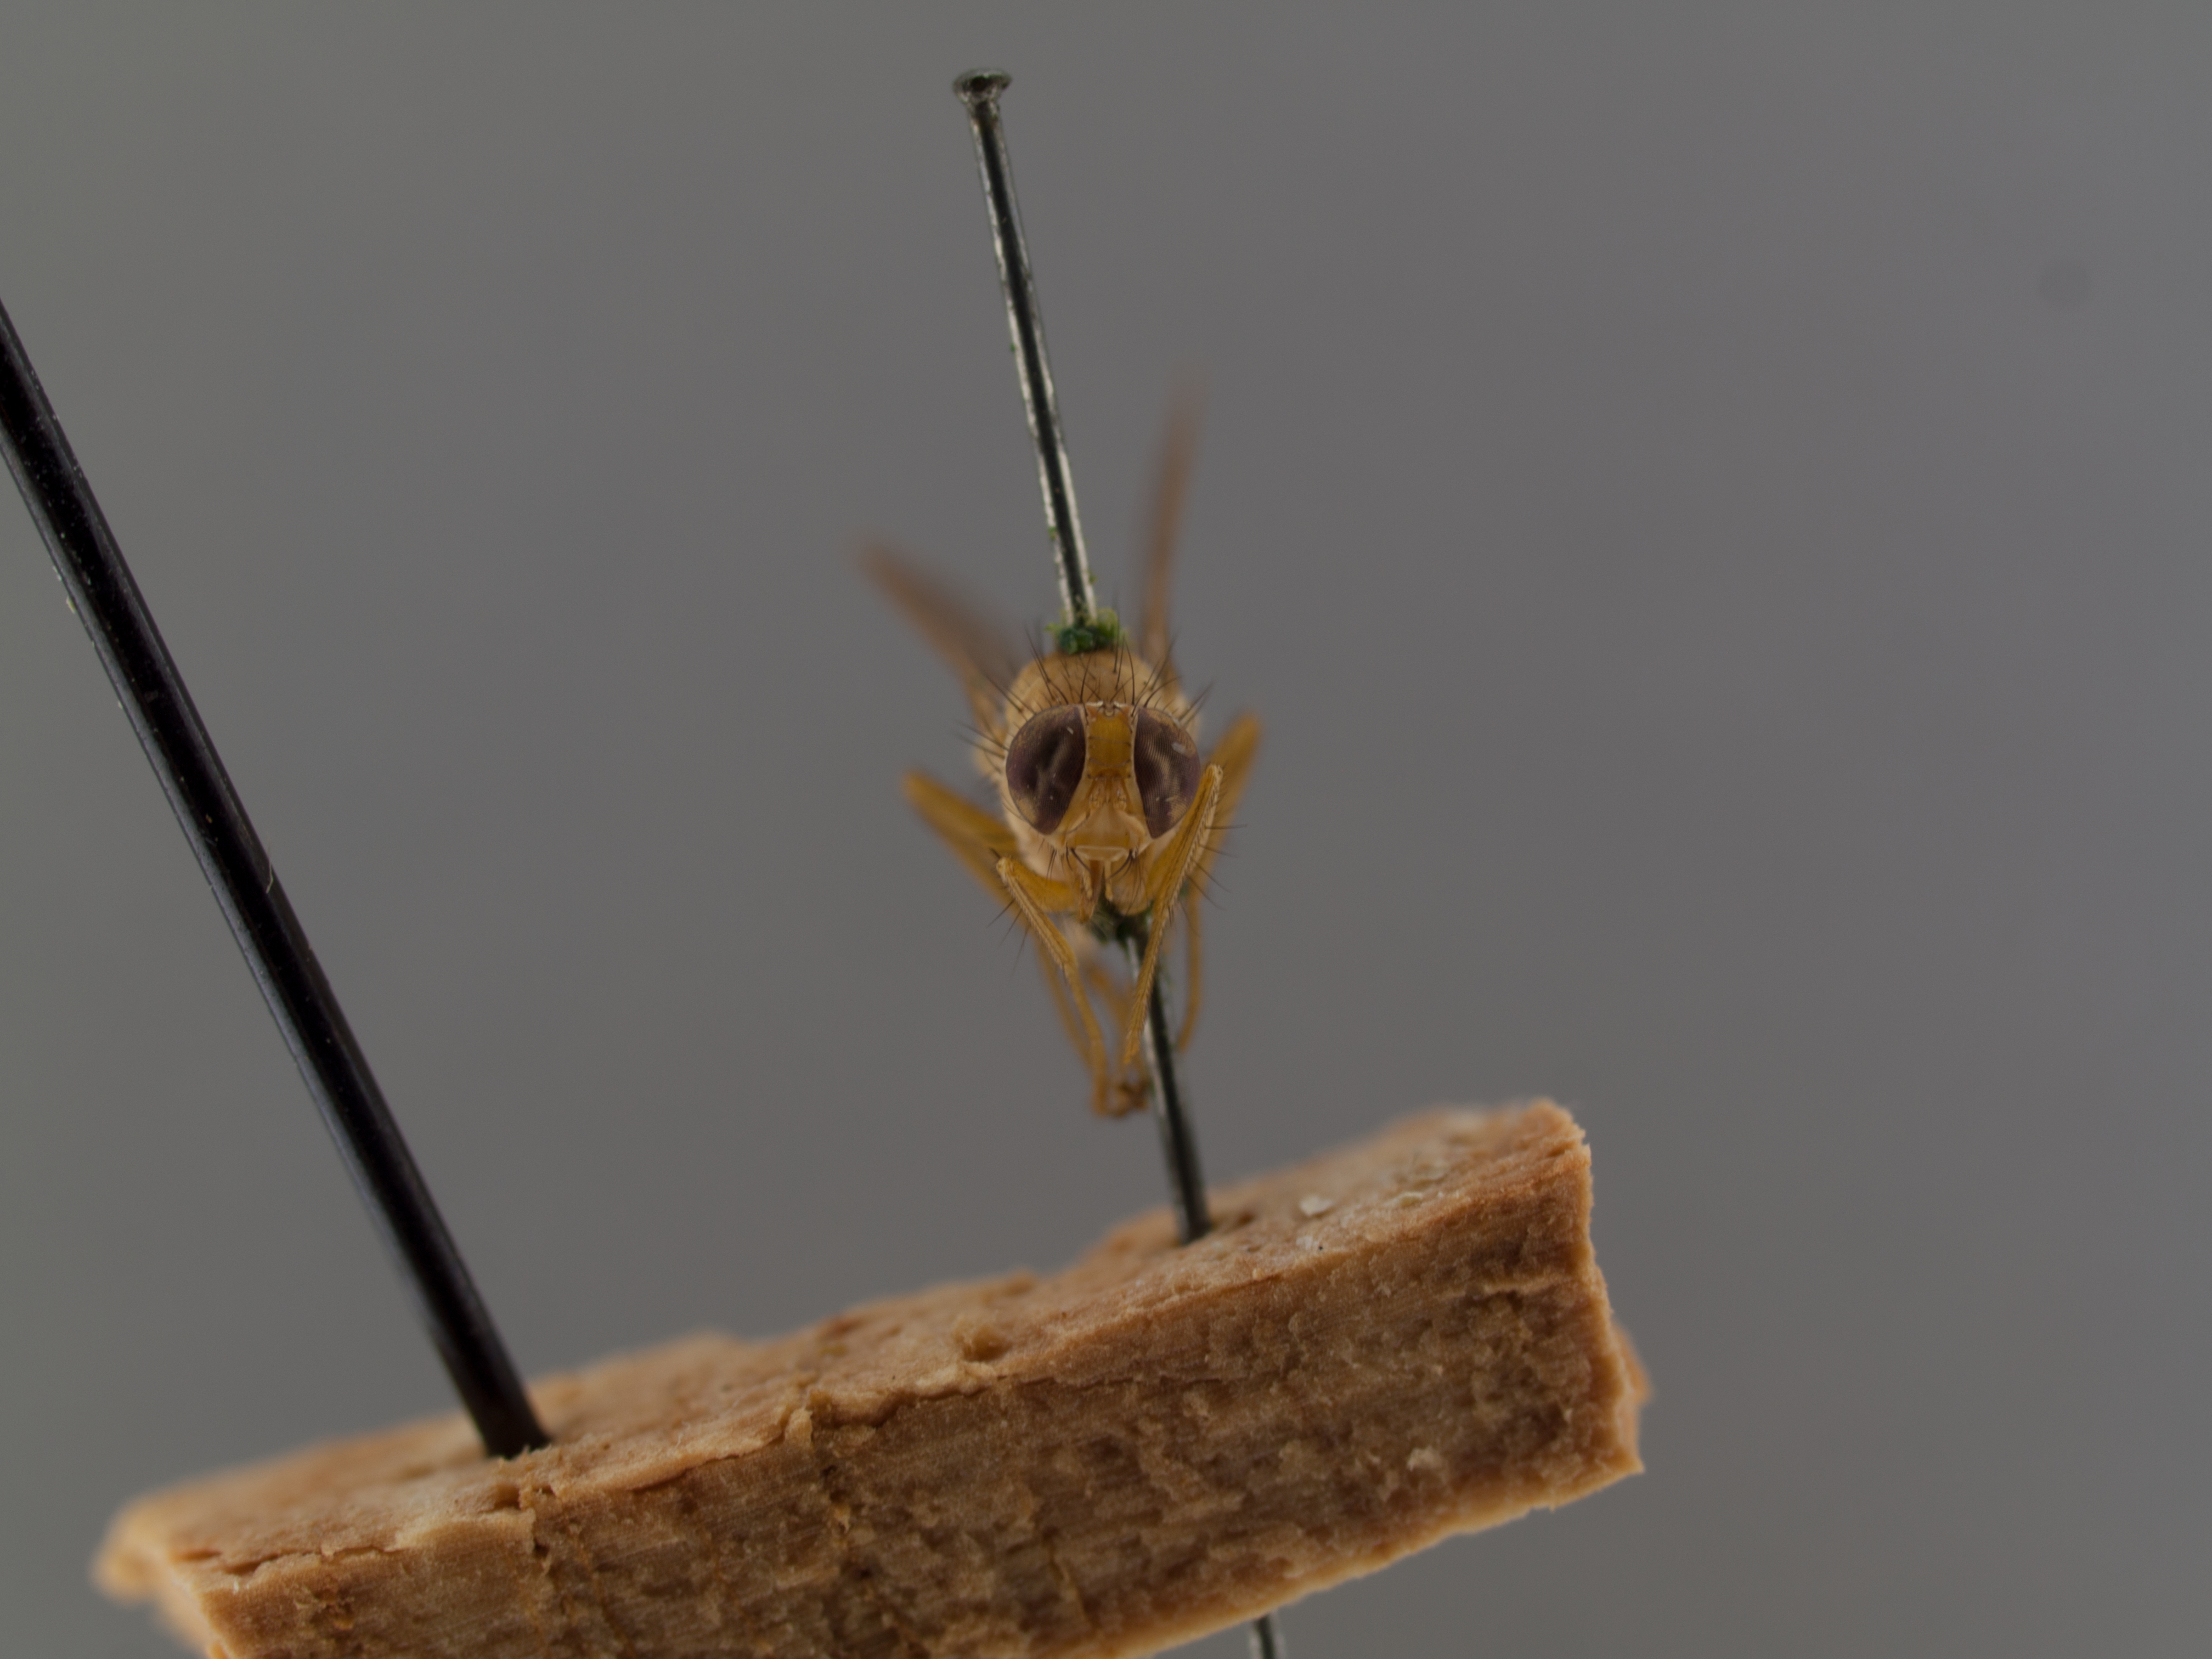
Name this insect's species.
Idiohelina setifemur
